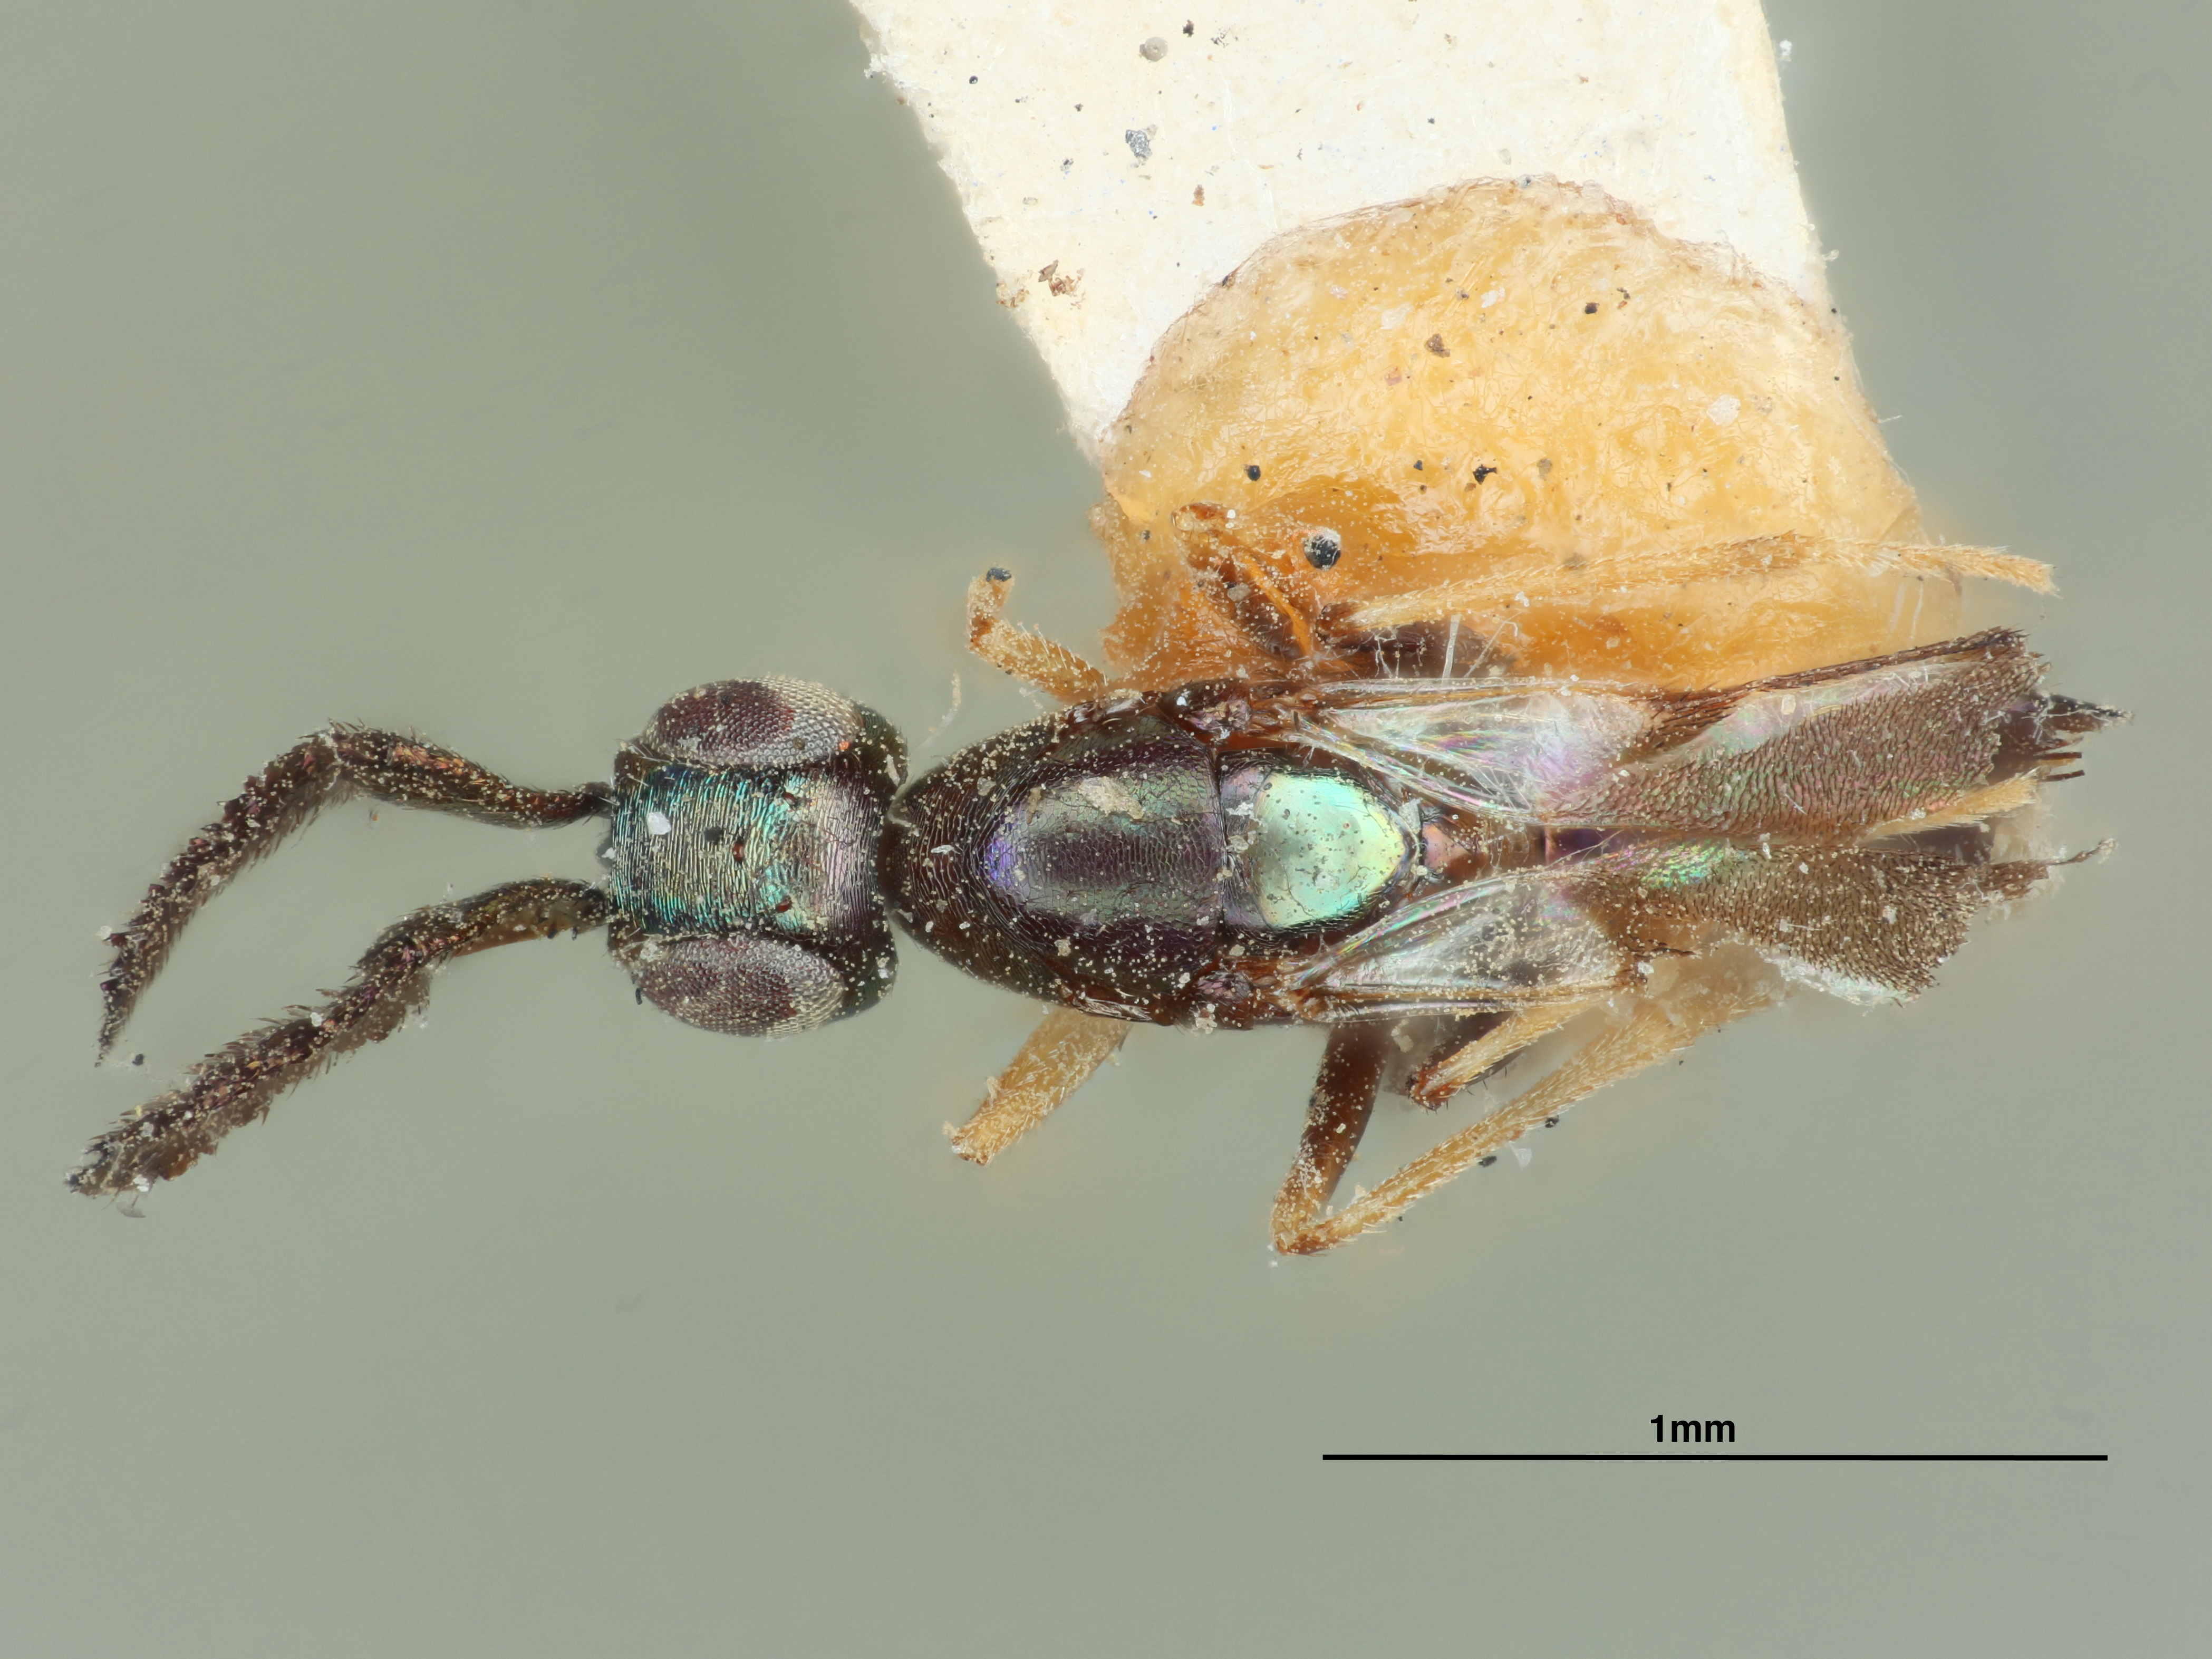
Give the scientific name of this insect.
Cerapterocerus floridanus
